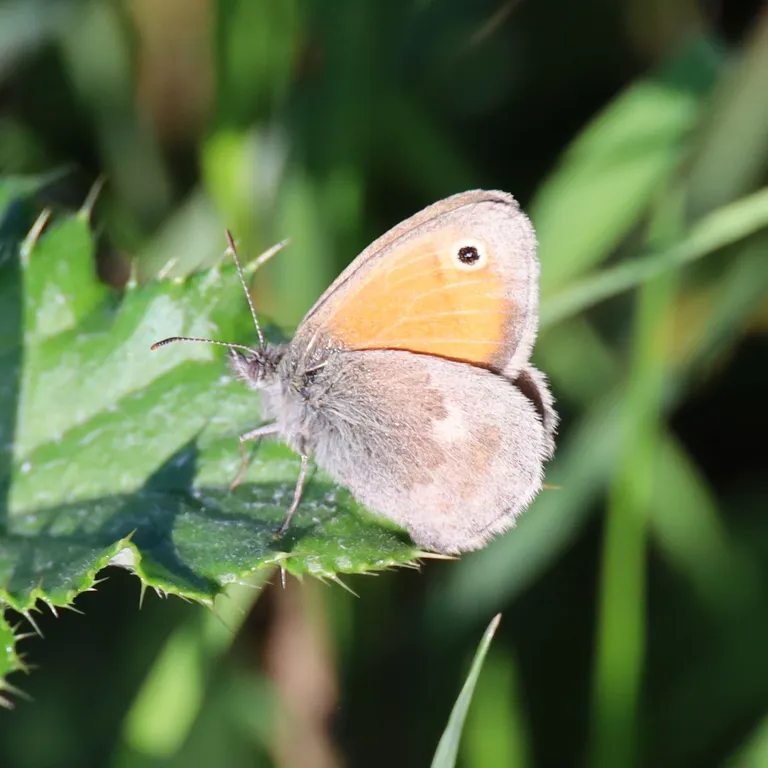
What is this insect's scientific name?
Coenonympha pamphilus
